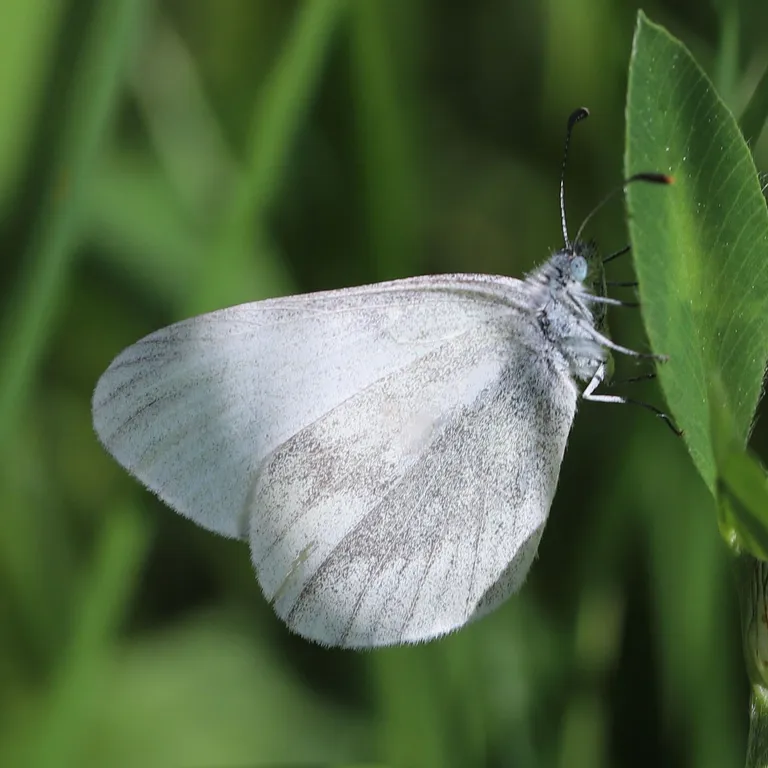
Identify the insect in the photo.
Leptidea sinapis/juvernica
